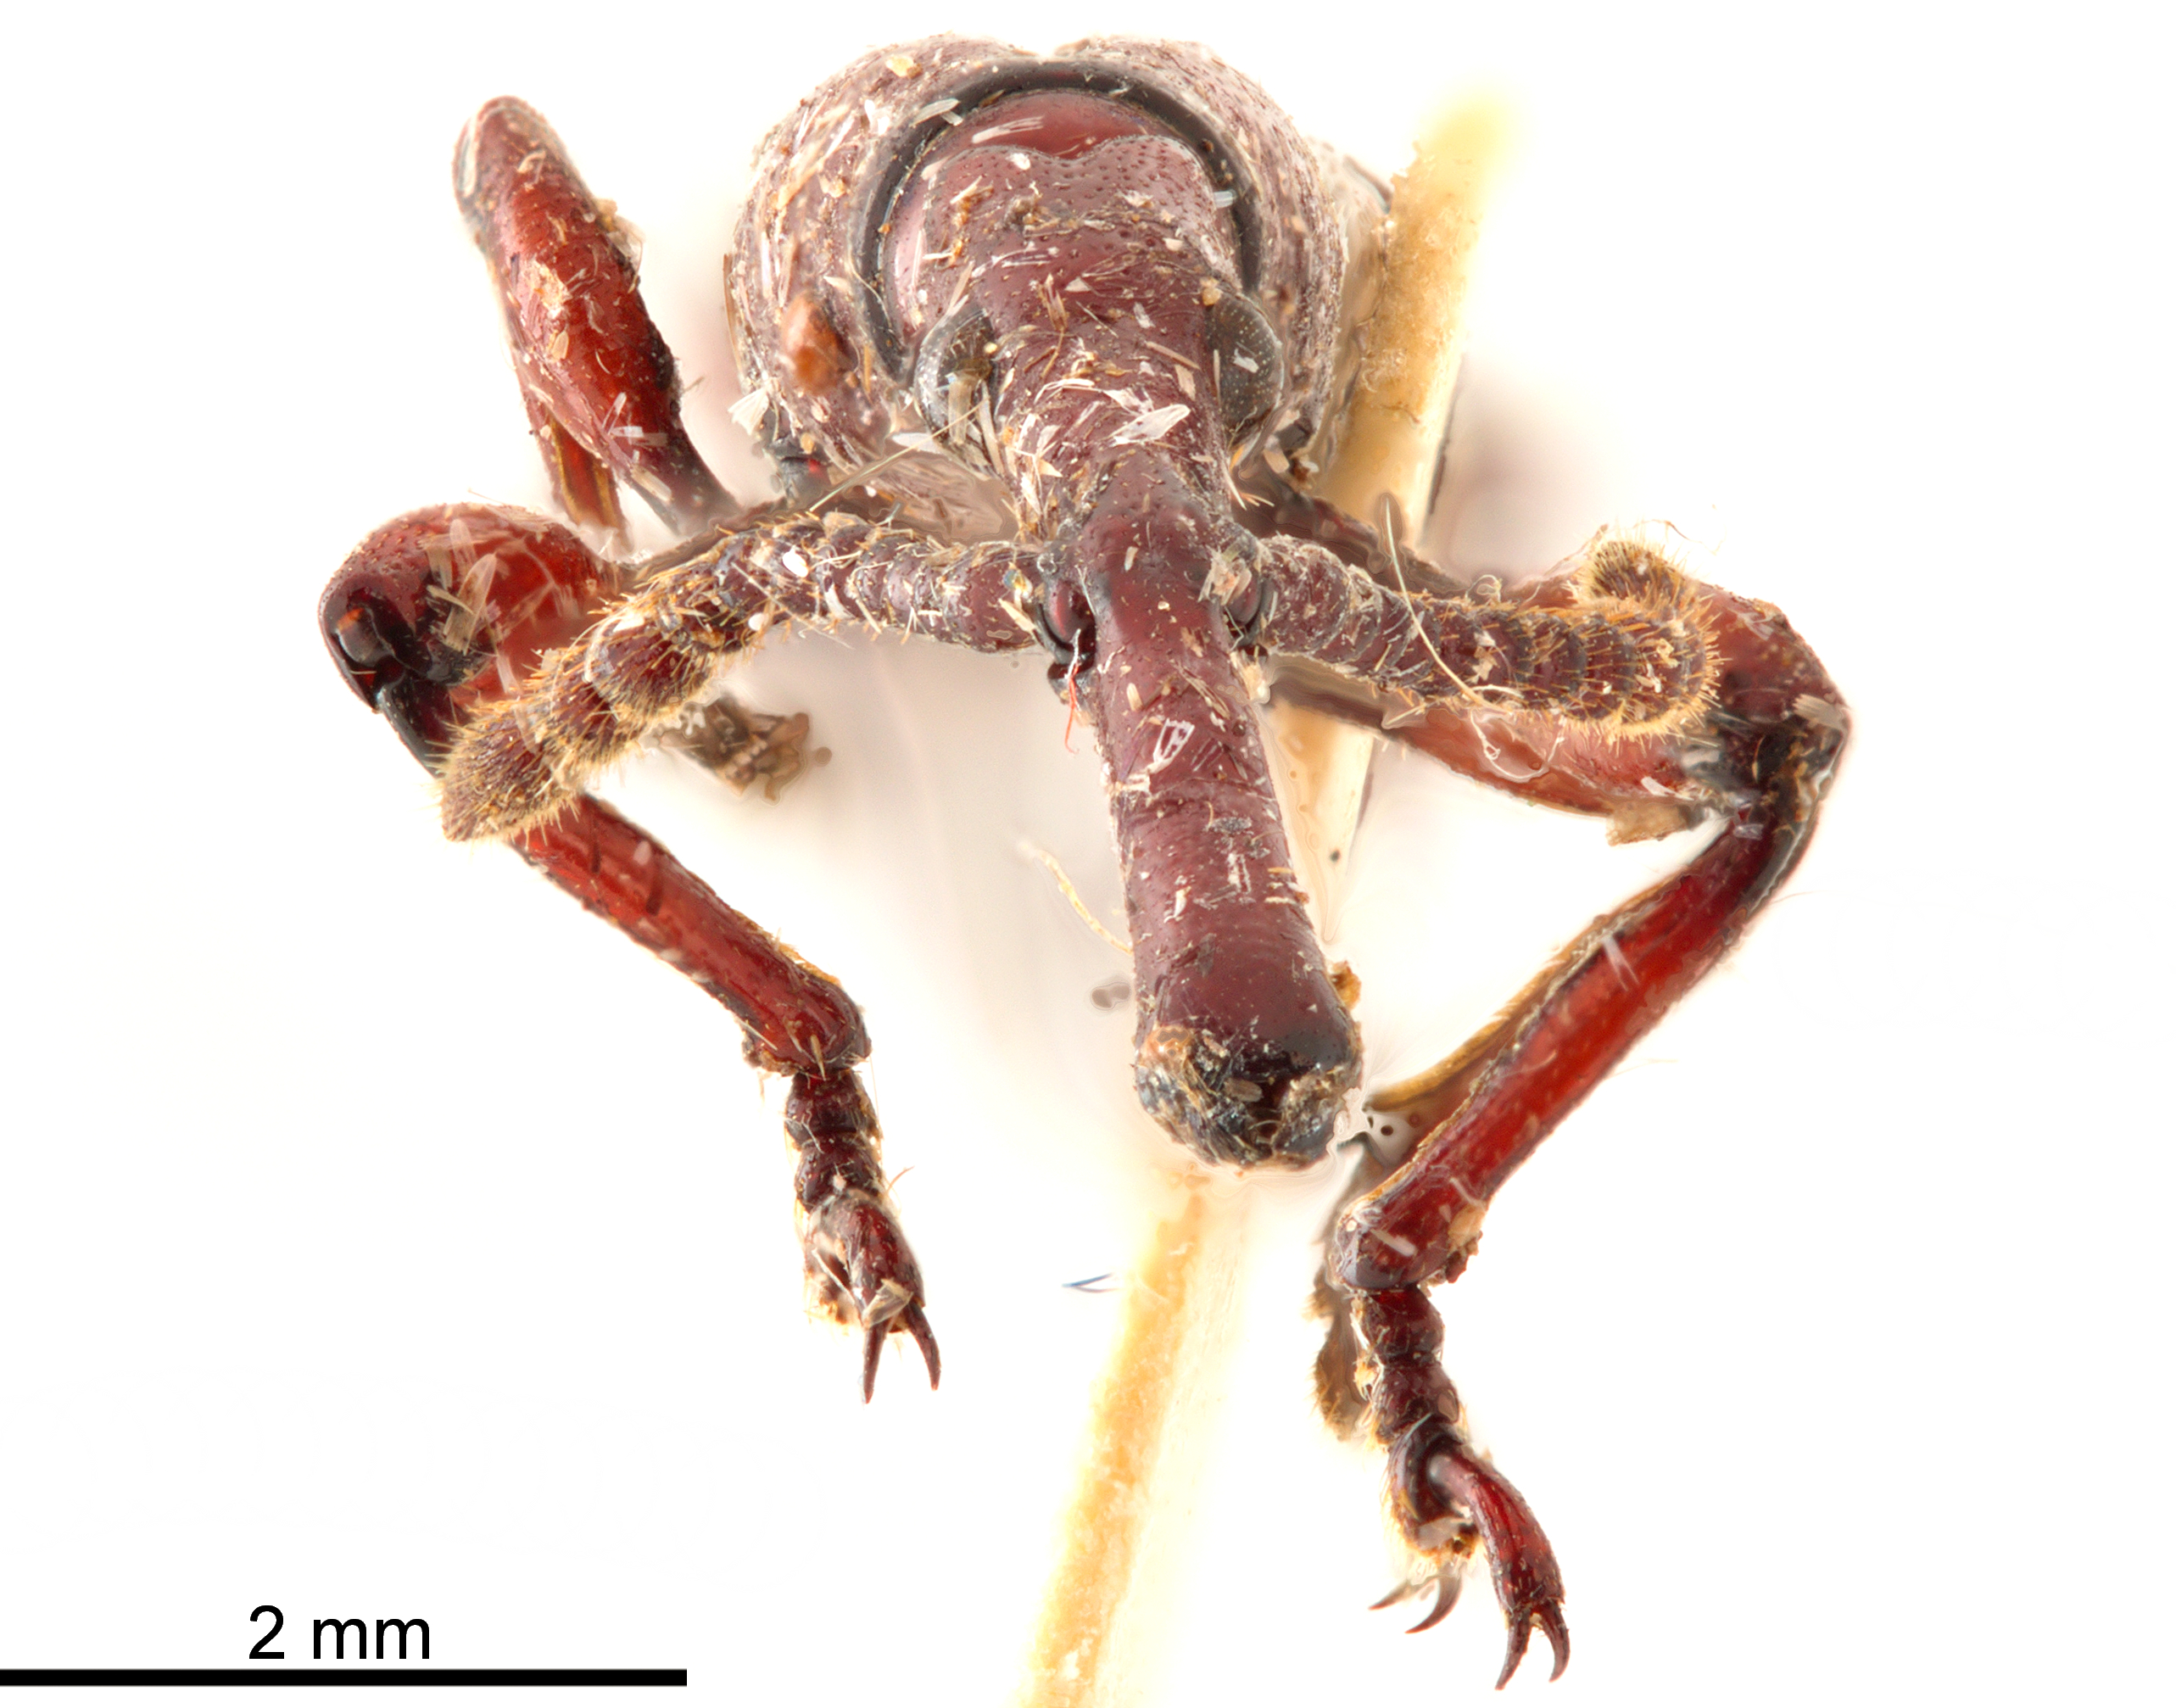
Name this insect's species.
Storeosomus riisii
